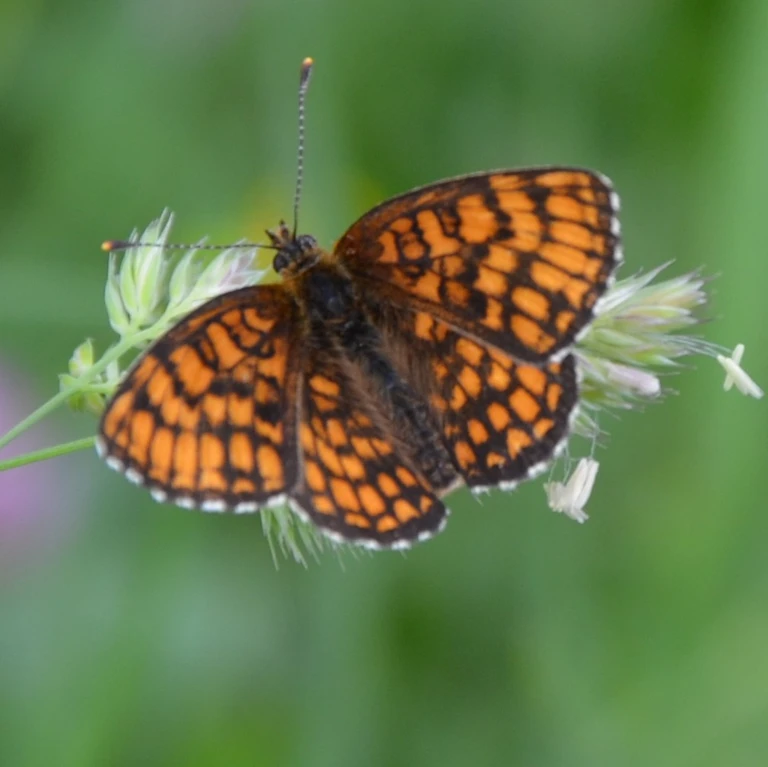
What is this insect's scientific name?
Melitaea athalia
